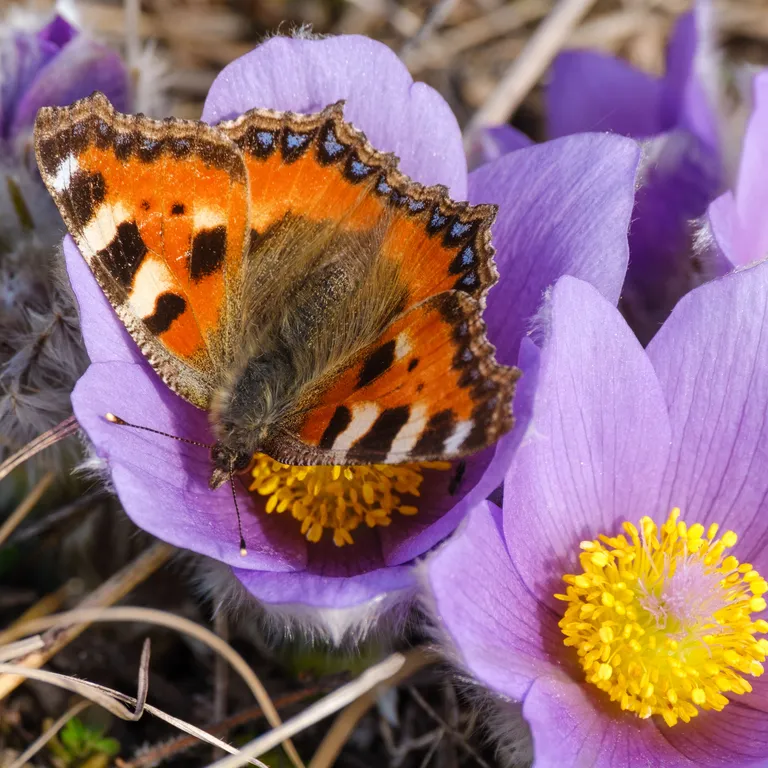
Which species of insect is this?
Aglais urticae
